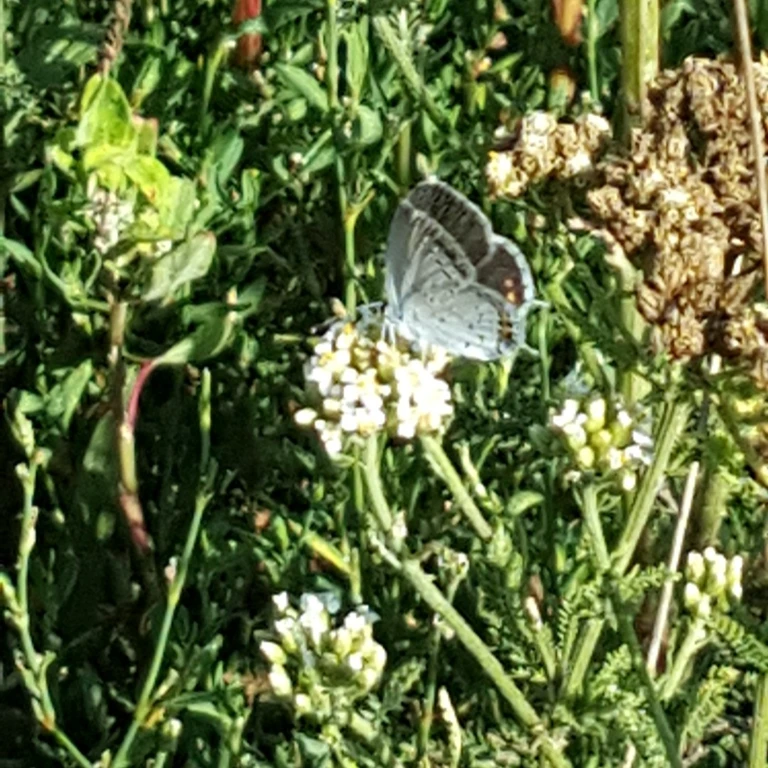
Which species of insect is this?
Cupido argiades (also Elkalyce argiades)
